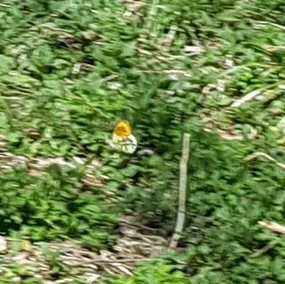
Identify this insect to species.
Anthocharis cardamines
